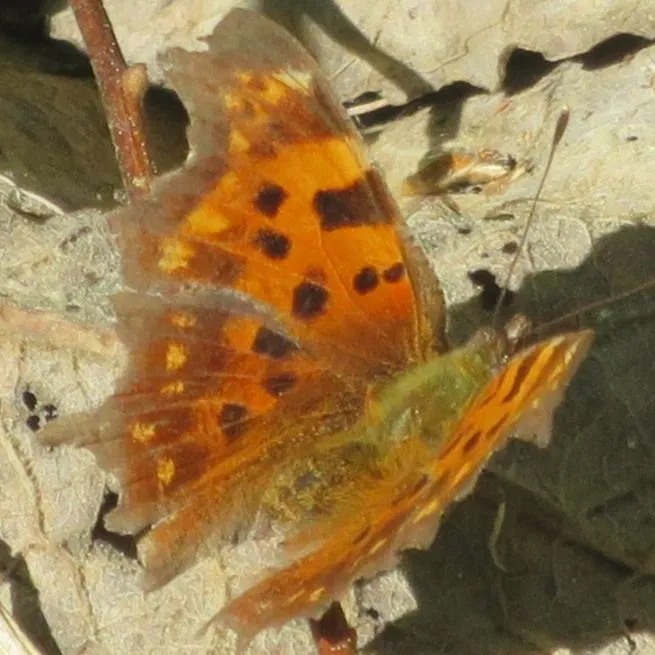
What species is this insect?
Polygonia c-album
